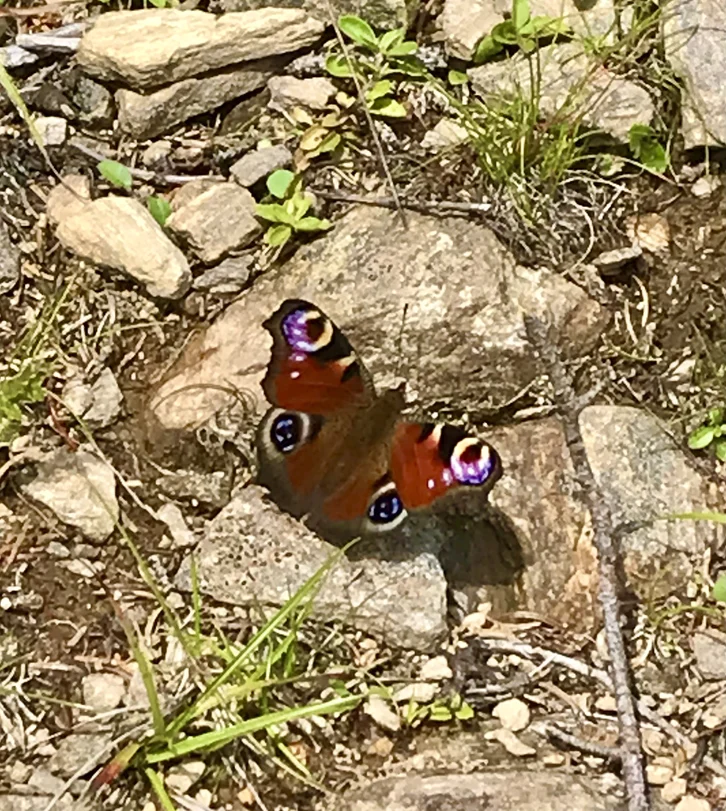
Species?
Aglais io
